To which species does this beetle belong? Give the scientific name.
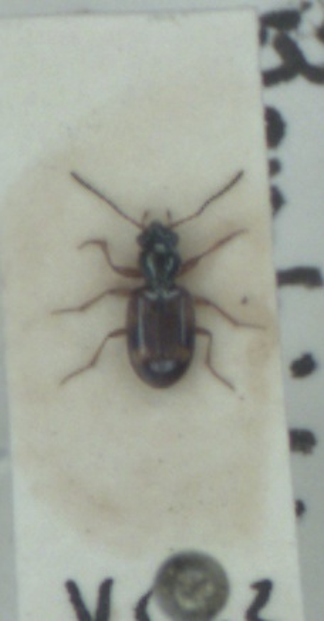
Bembidion articulatum
